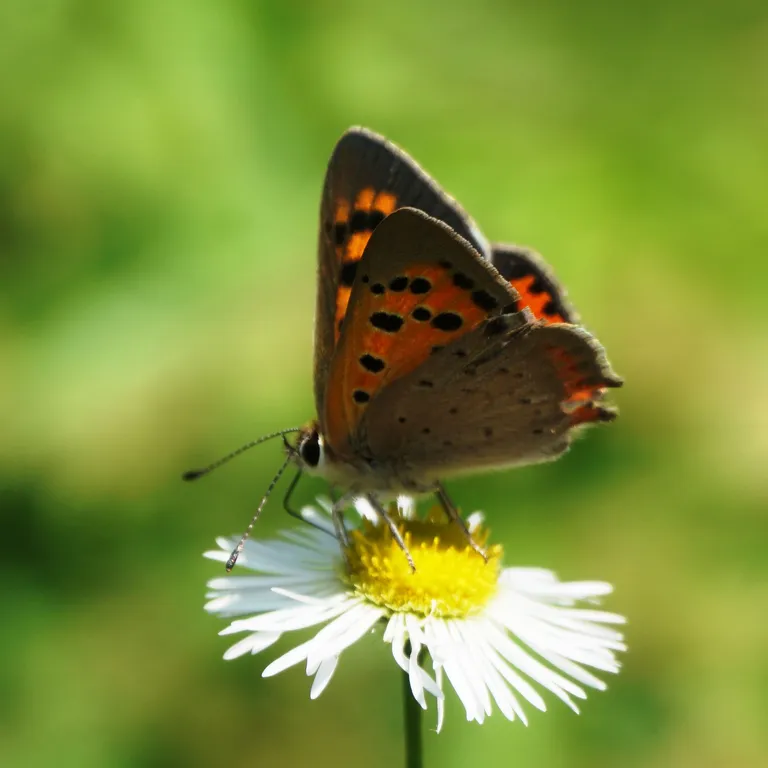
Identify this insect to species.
Lycaena phlaeas
